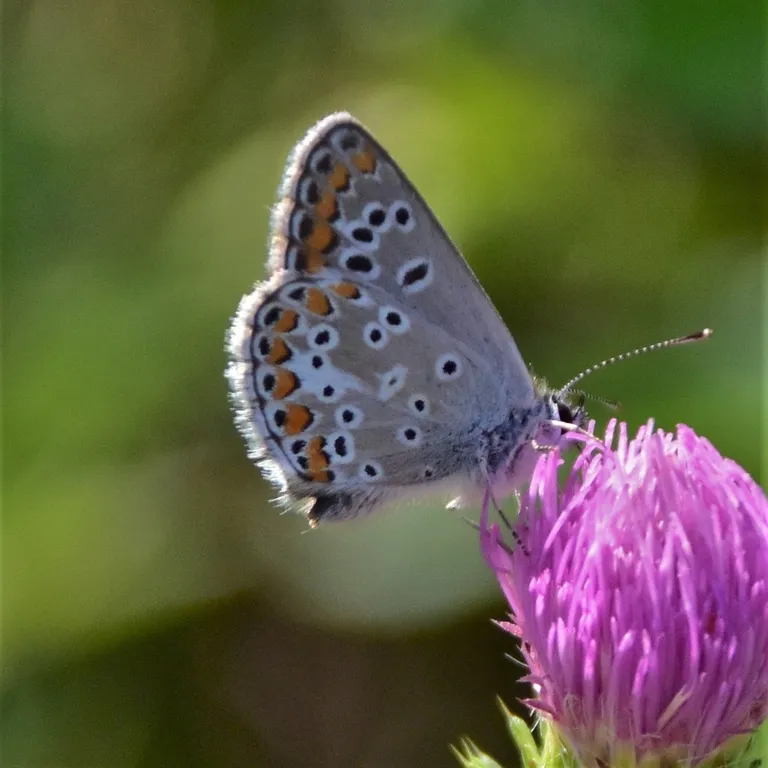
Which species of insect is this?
Aricia agestis/artaxerxes
